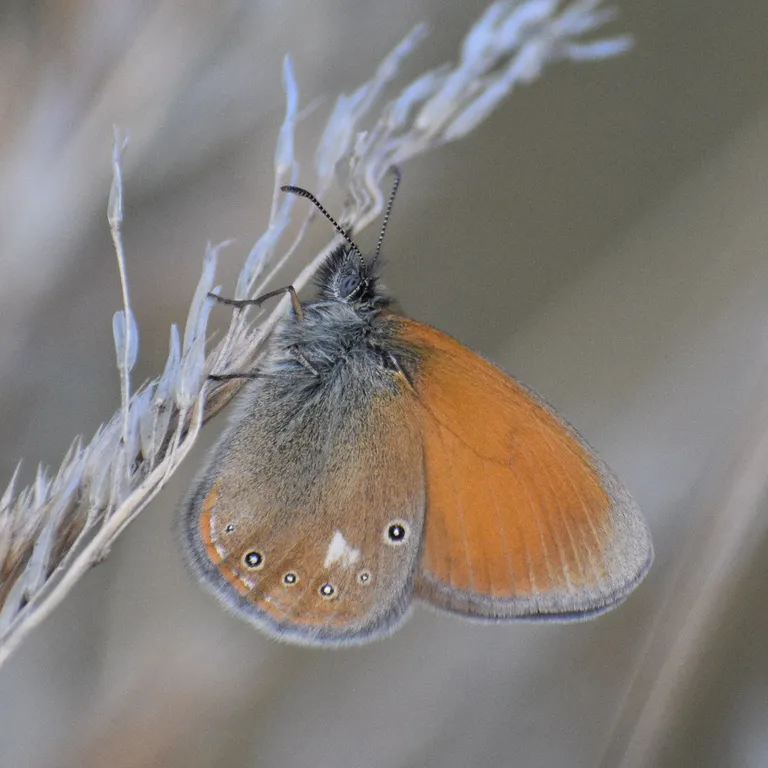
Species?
Coenonympha glycerion (also Coenonympha iphis)
